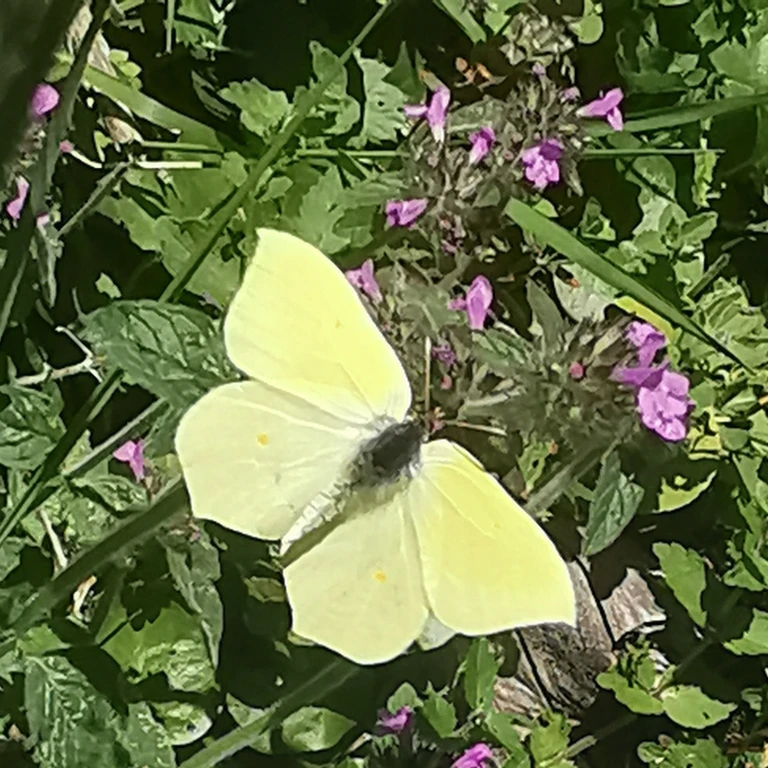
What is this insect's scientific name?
Gonepteryx rhamni
